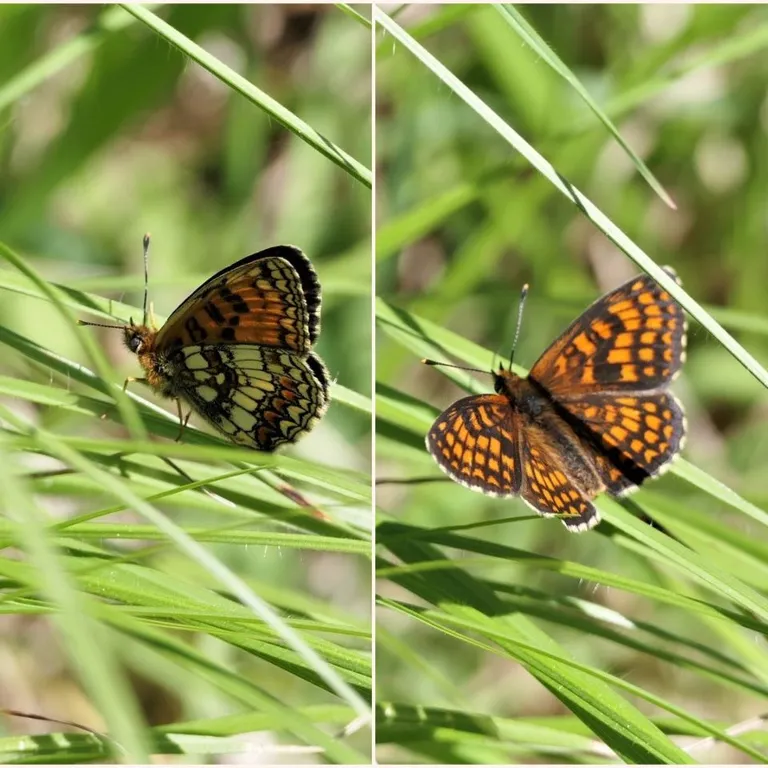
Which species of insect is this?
Melitaea athalia
